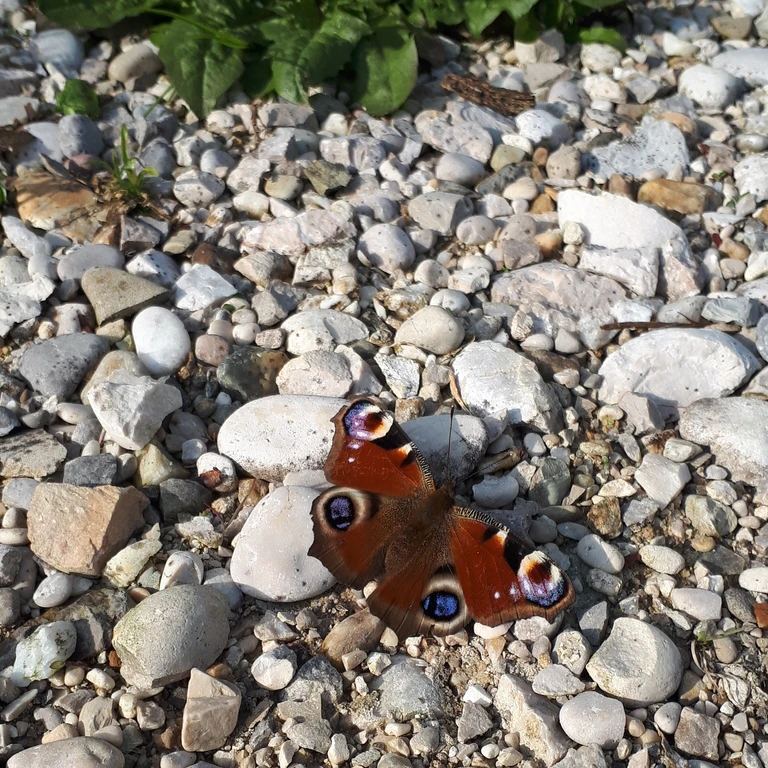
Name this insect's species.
Aglais io
